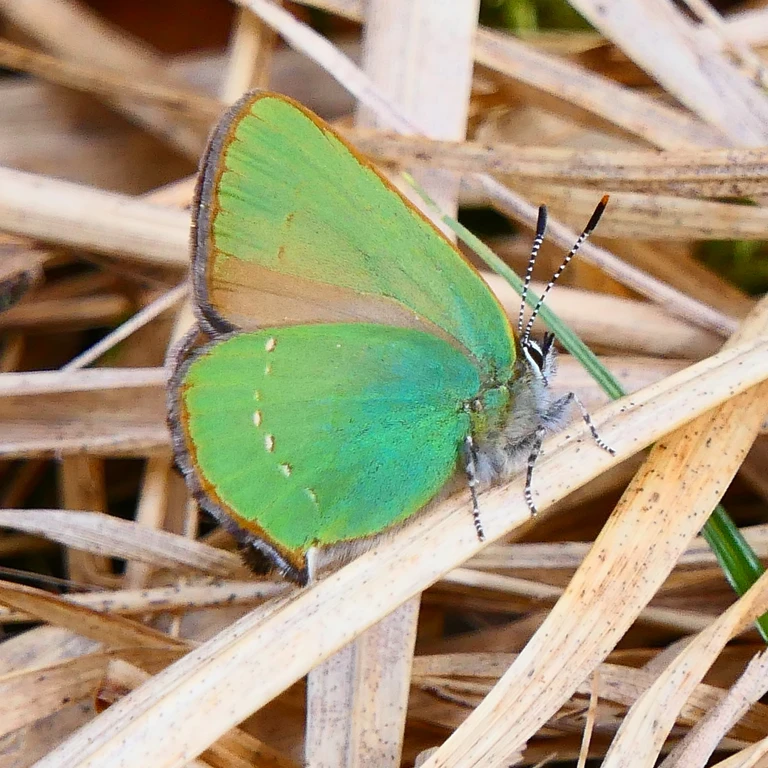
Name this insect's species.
Callophrys rubi
